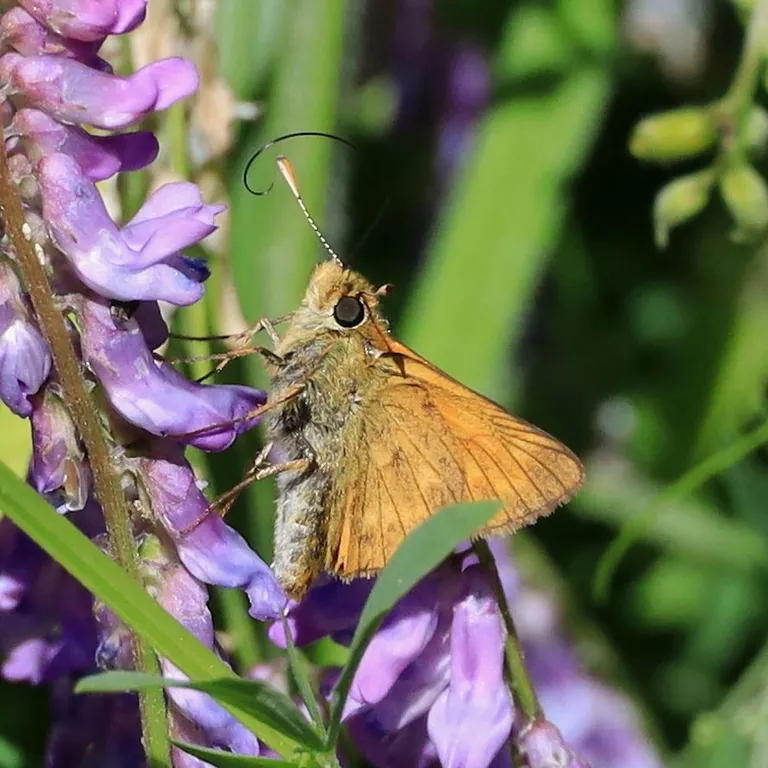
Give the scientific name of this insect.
Ochlodes sylvanus (also Ochlodes venata)
